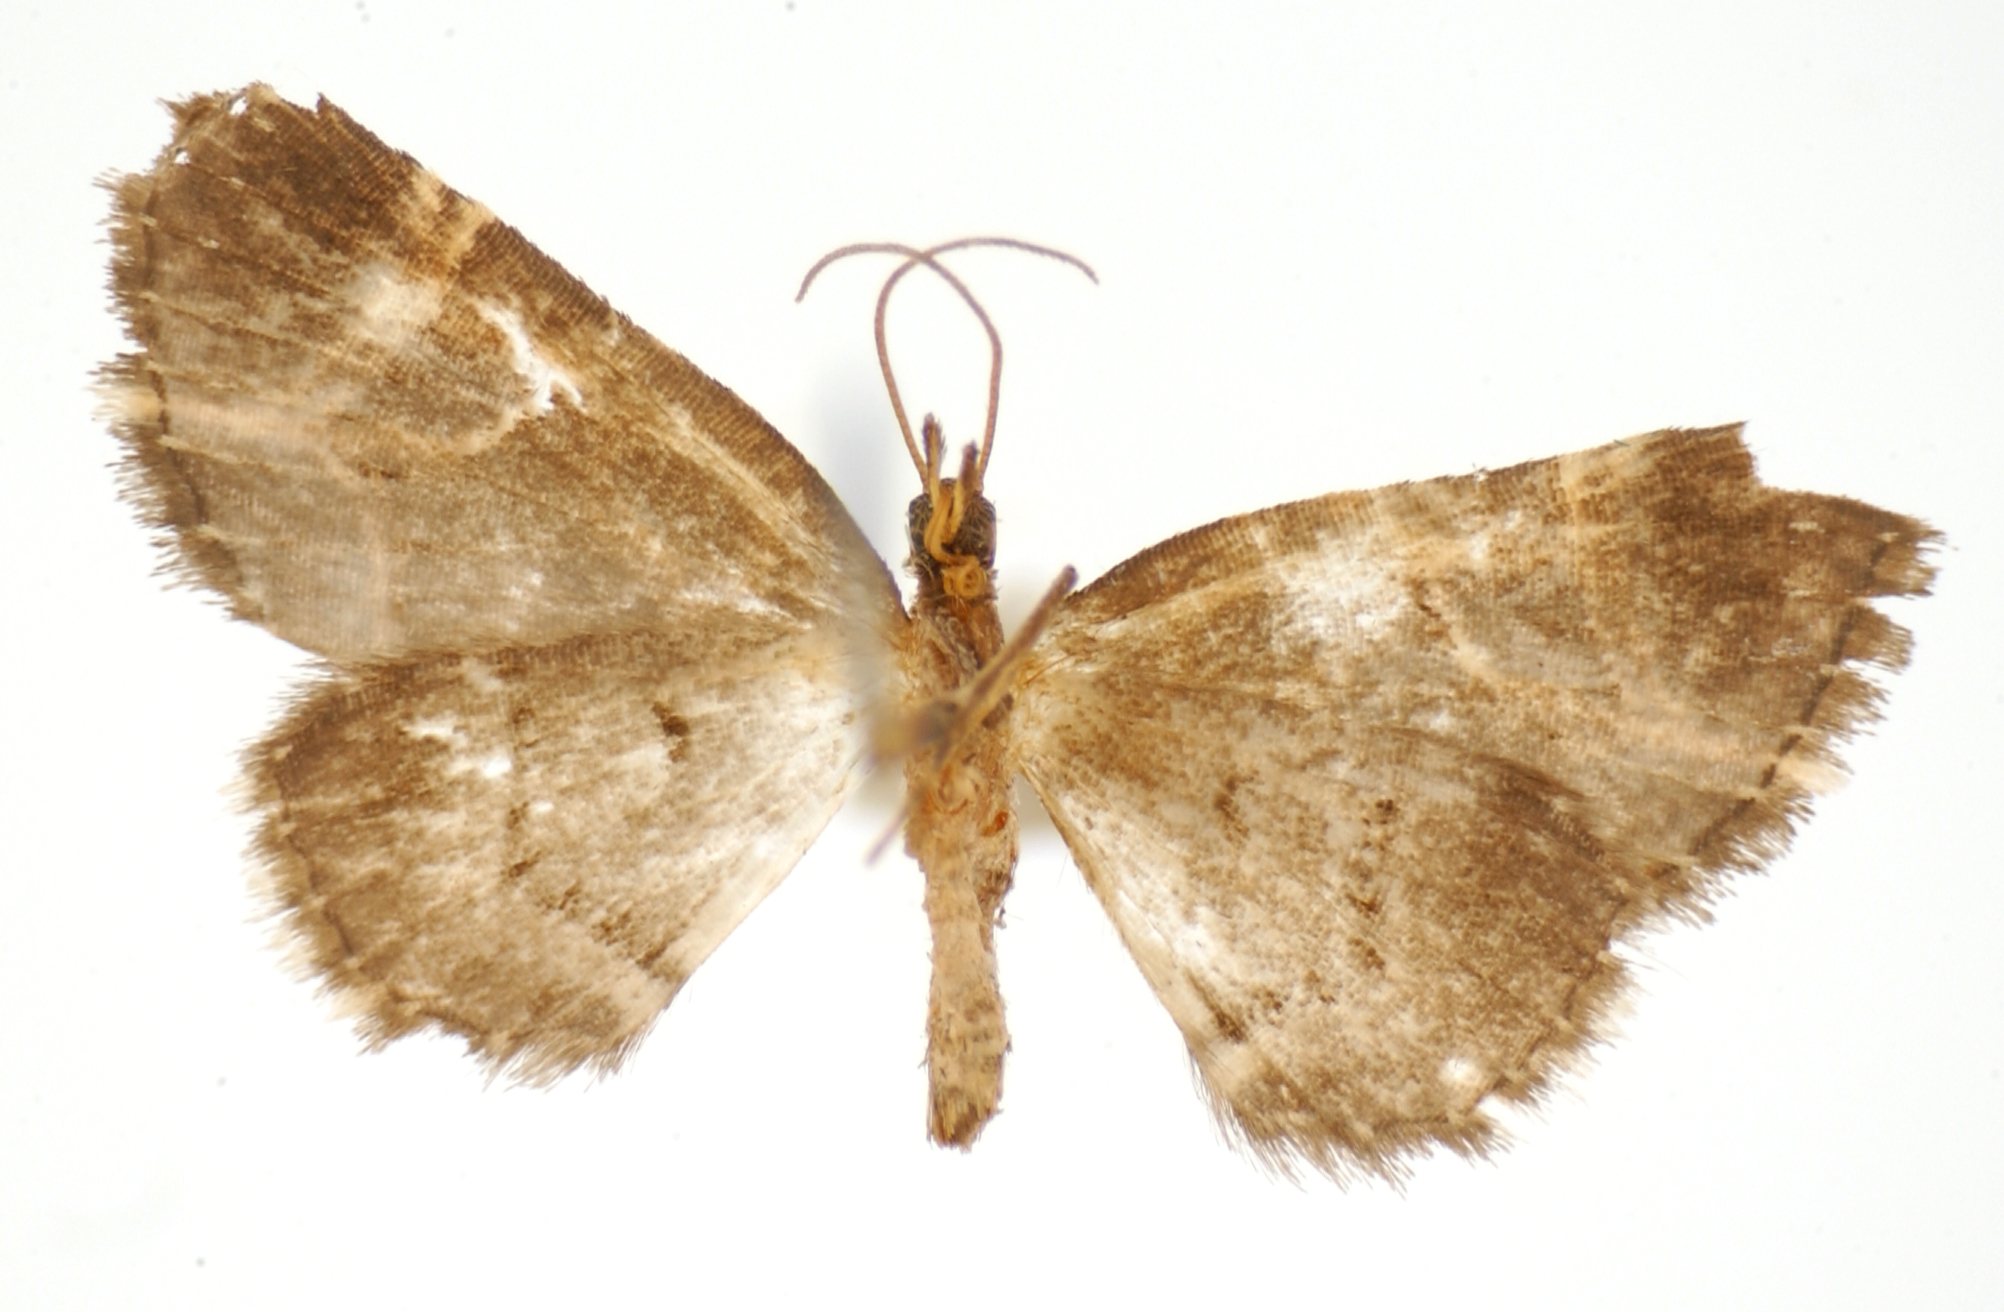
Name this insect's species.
Perizoma complicata
